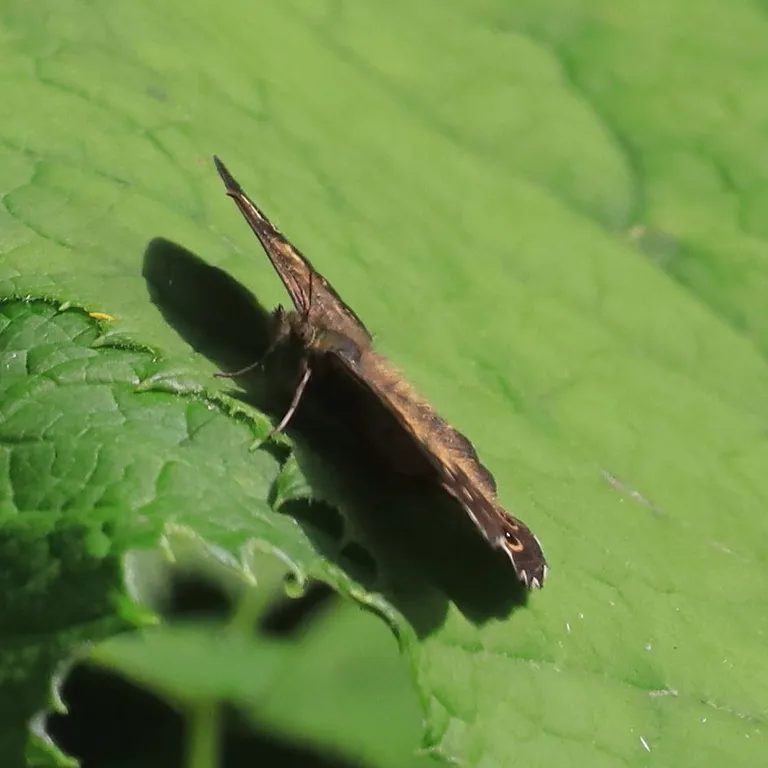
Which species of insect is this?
Pararge aegeria
